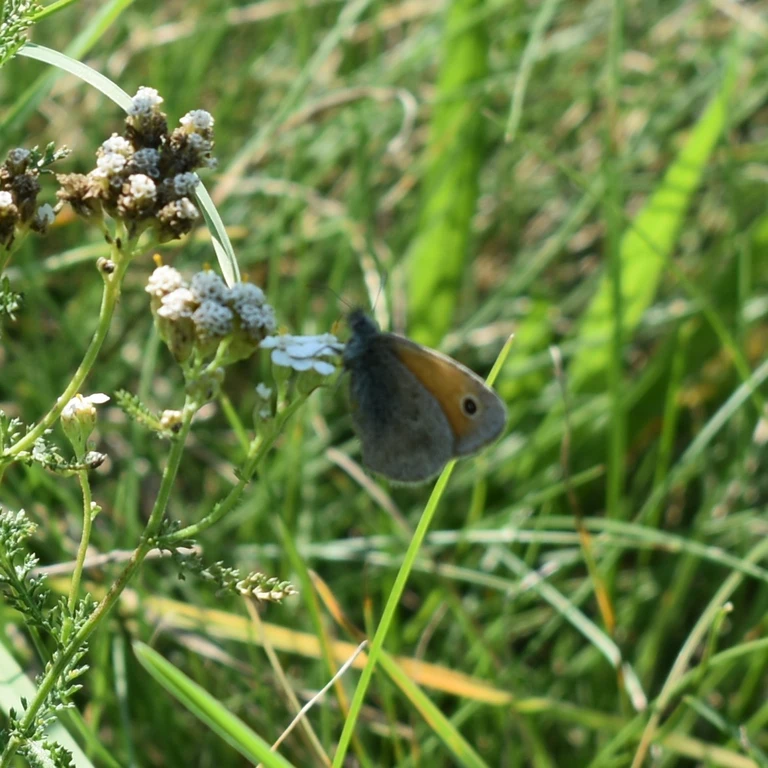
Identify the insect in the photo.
Coenonympha pamphilus
